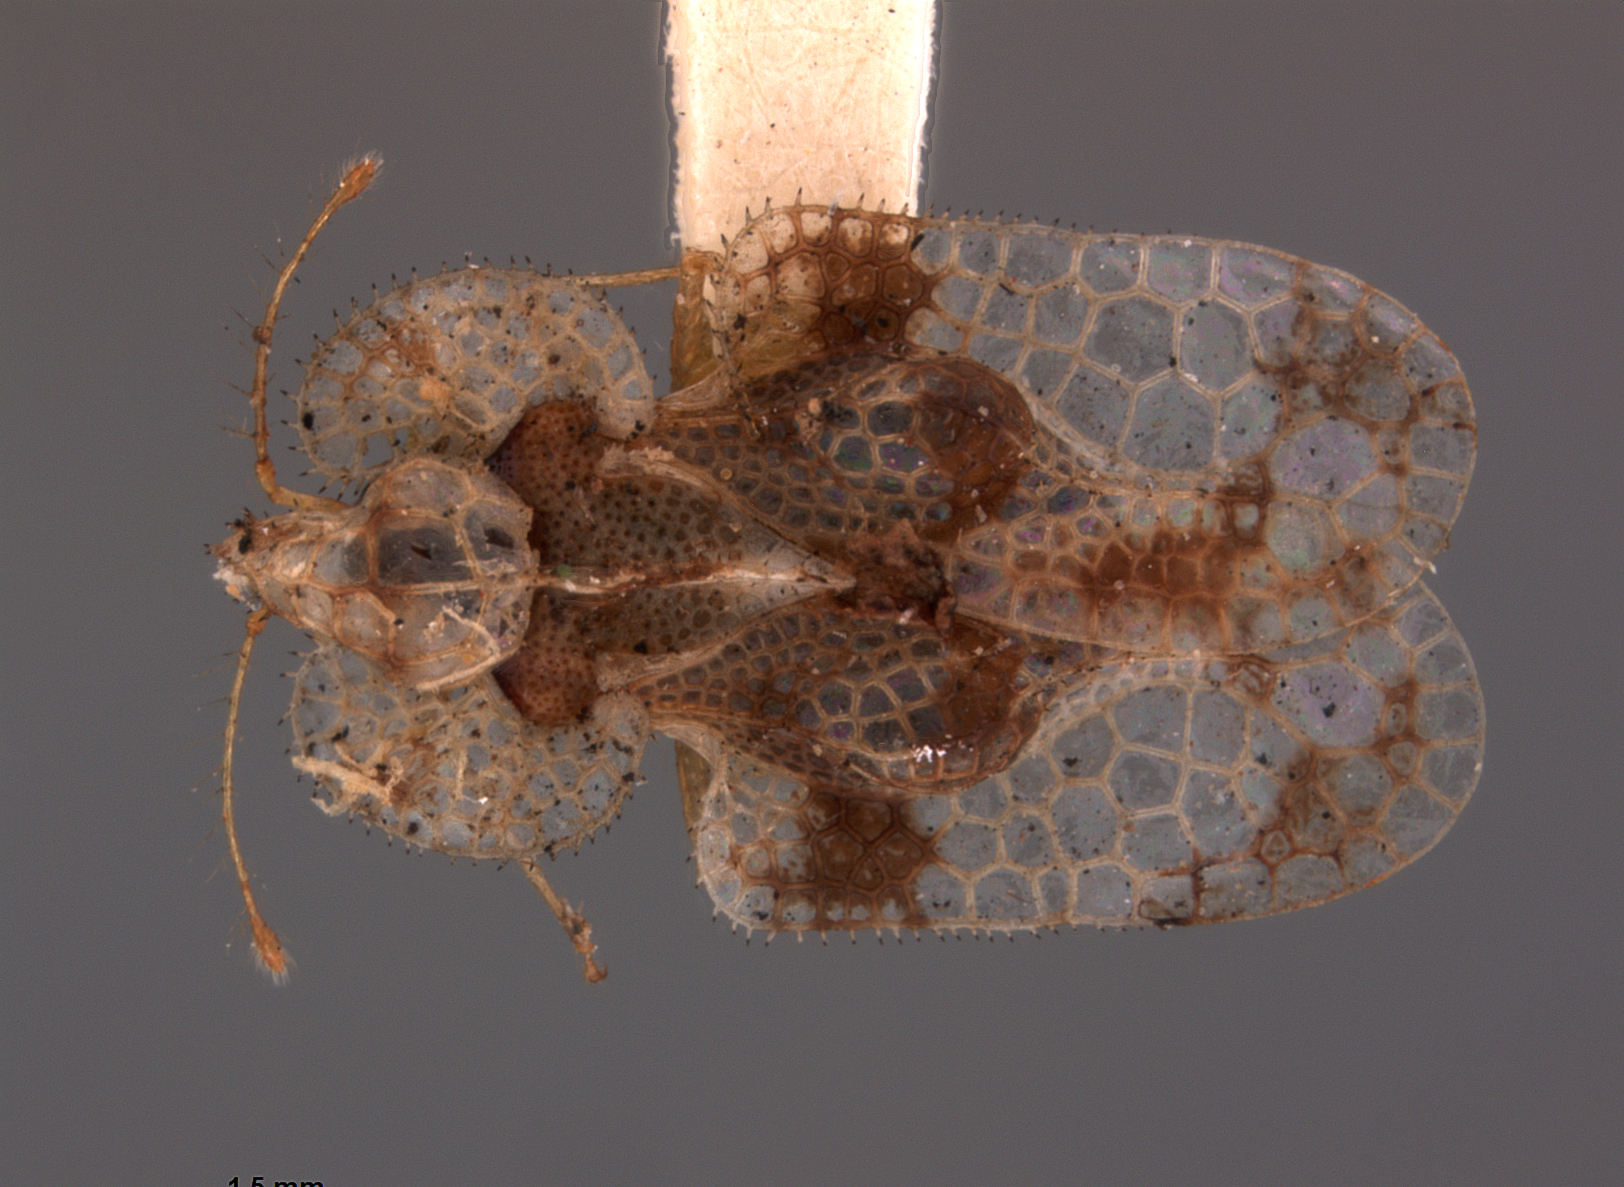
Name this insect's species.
Corythuca mali
